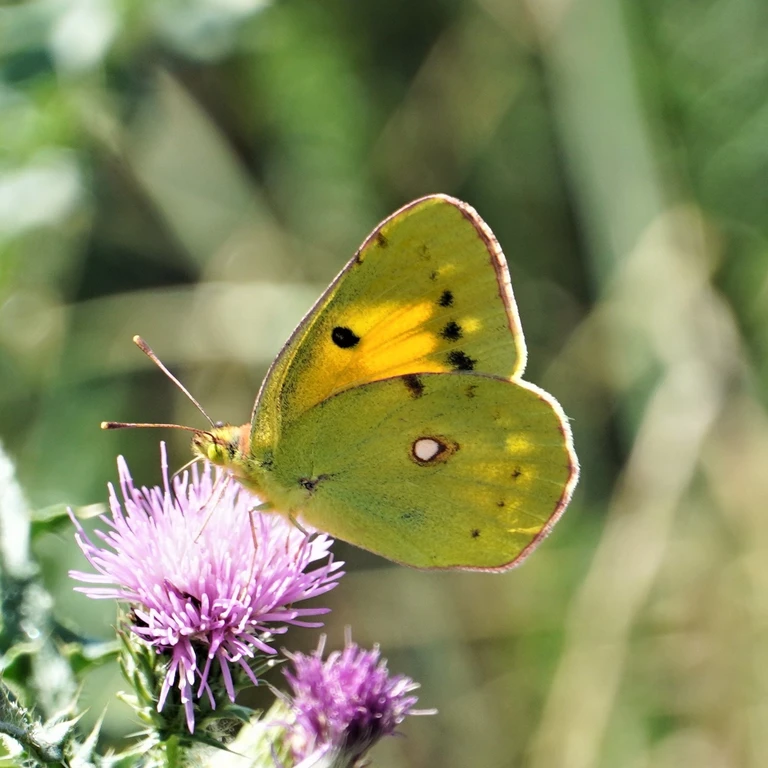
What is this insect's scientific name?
Colias croceus
